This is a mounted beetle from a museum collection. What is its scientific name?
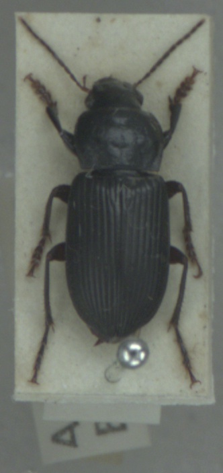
Anisodactylus binotatus
